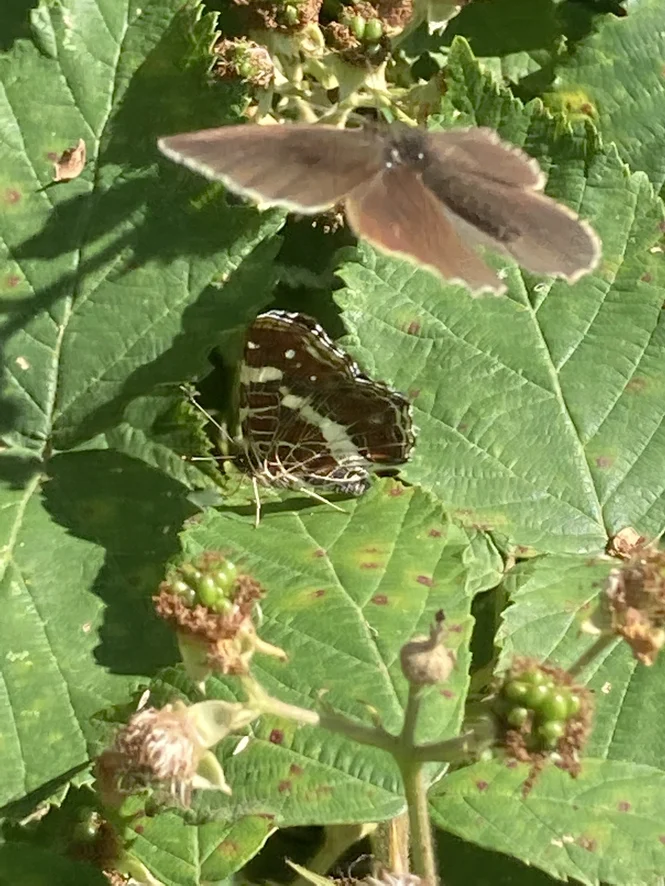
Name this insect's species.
Araschnia levana
